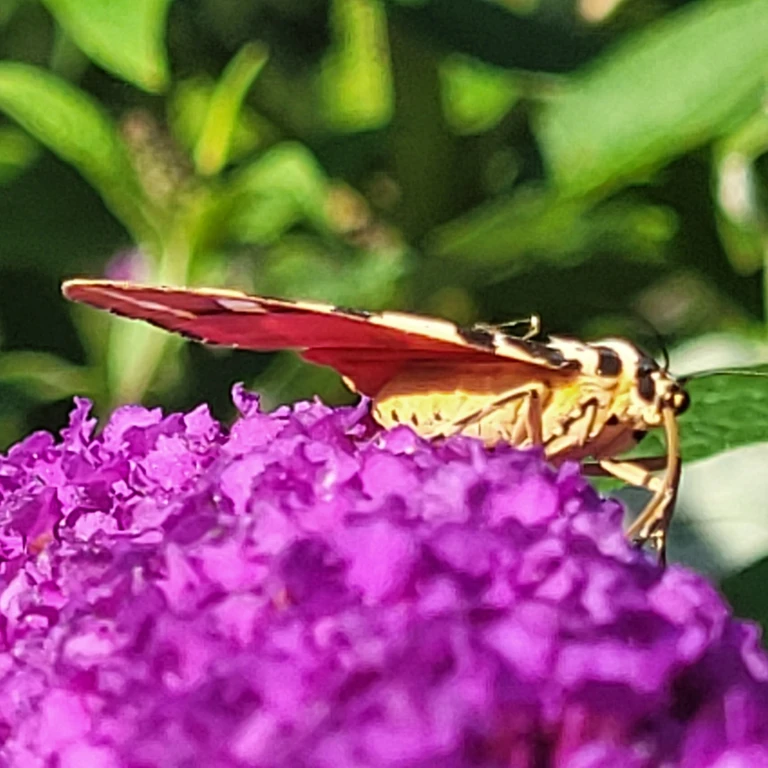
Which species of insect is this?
Euplagia quadripunctaria
